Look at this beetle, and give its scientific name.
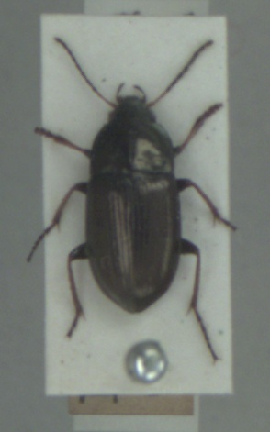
Amara plebeja
